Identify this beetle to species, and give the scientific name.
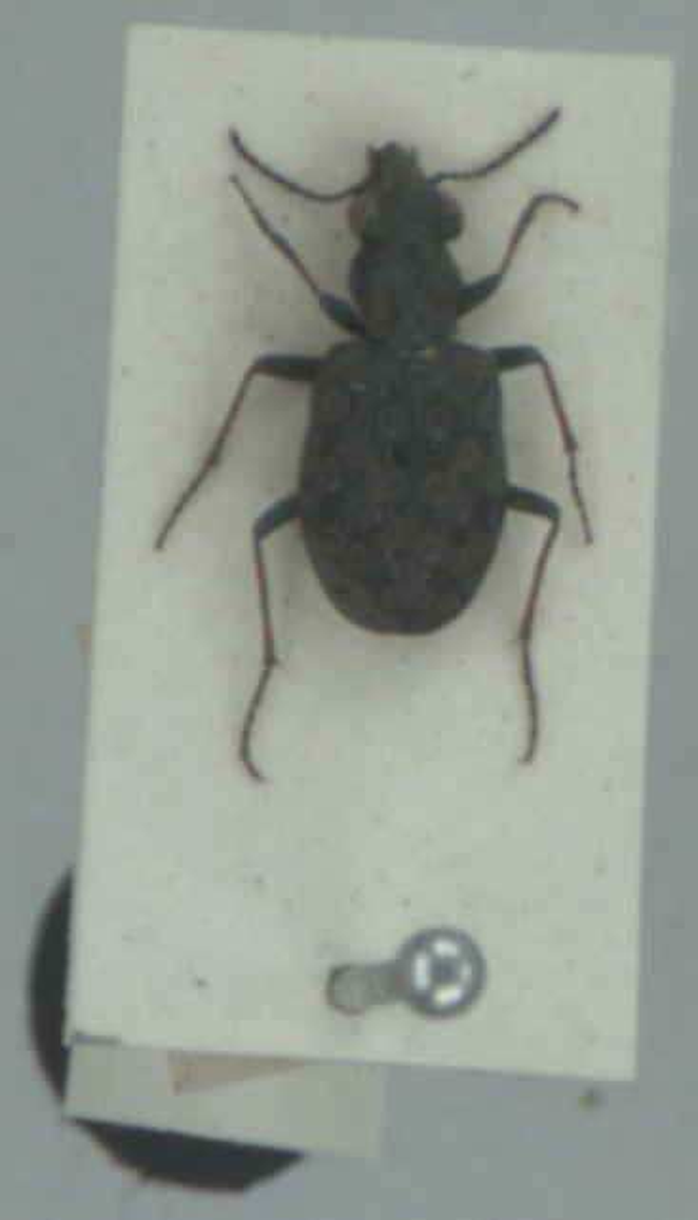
Elaphrus riparius
